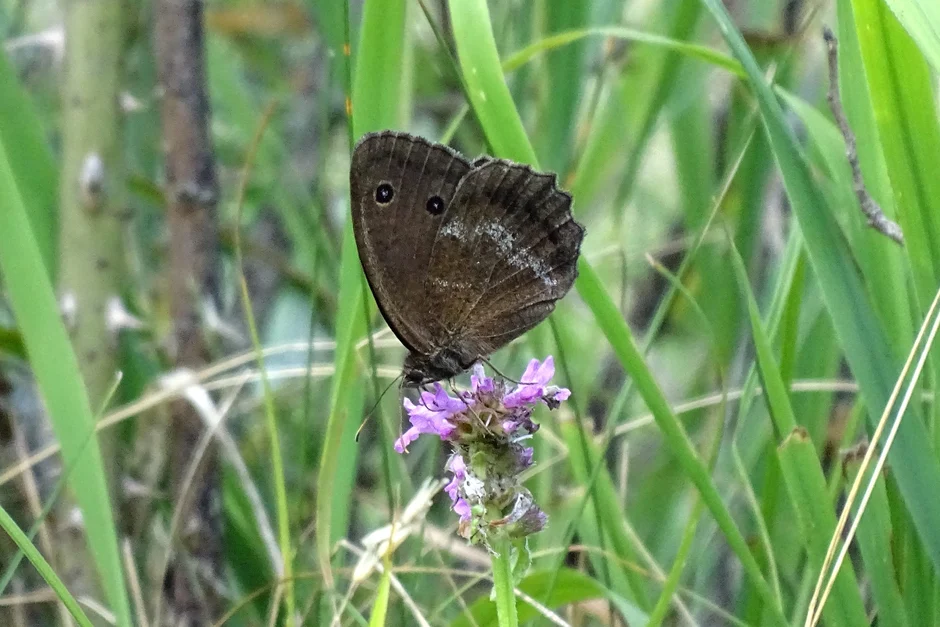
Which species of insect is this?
Minois dryas
